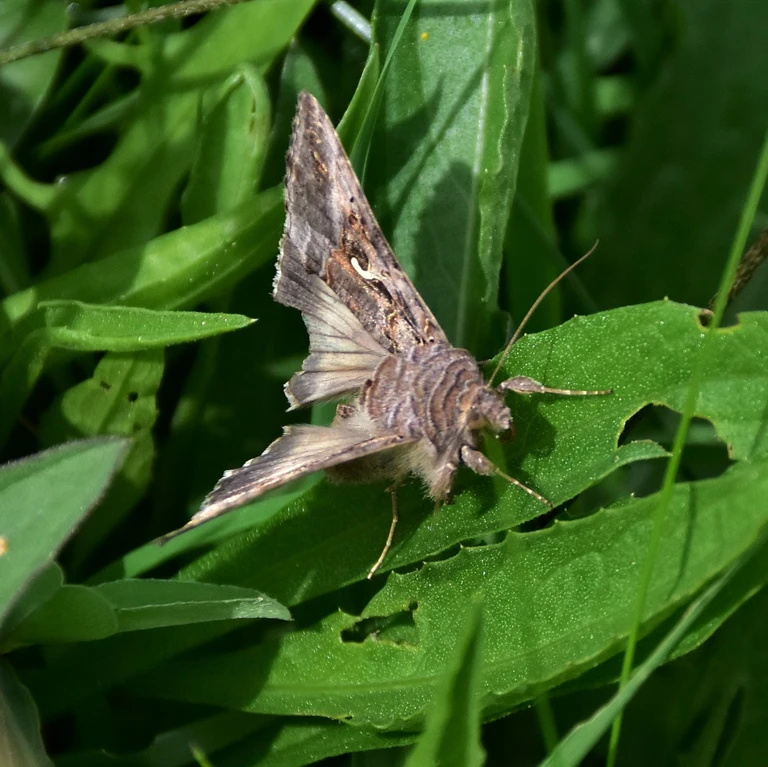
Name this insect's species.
Autographa gamma
